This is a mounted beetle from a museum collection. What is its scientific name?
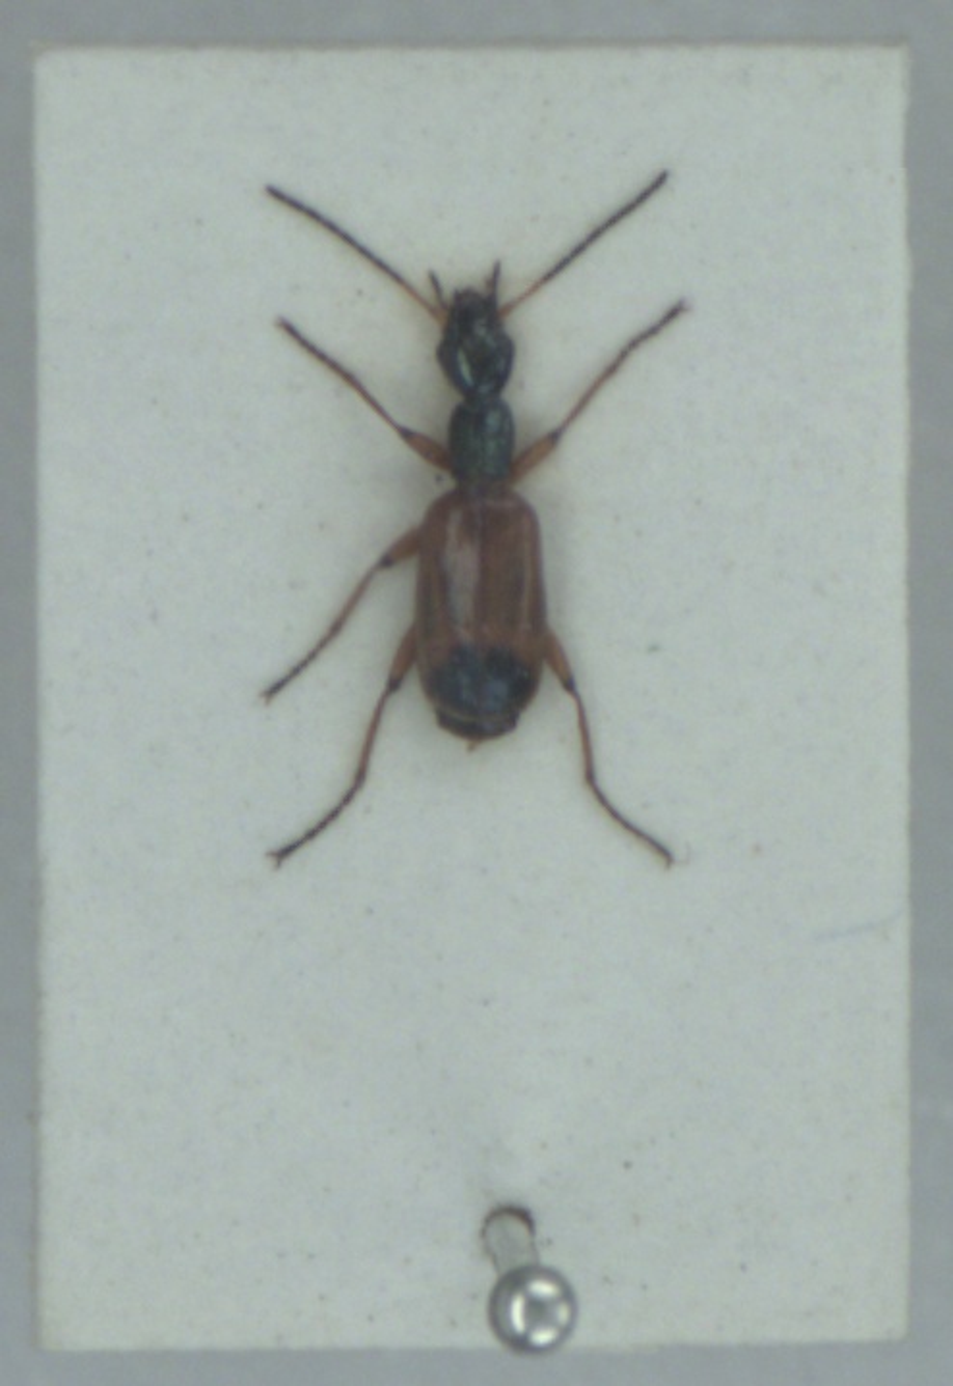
Odacantha melanura
